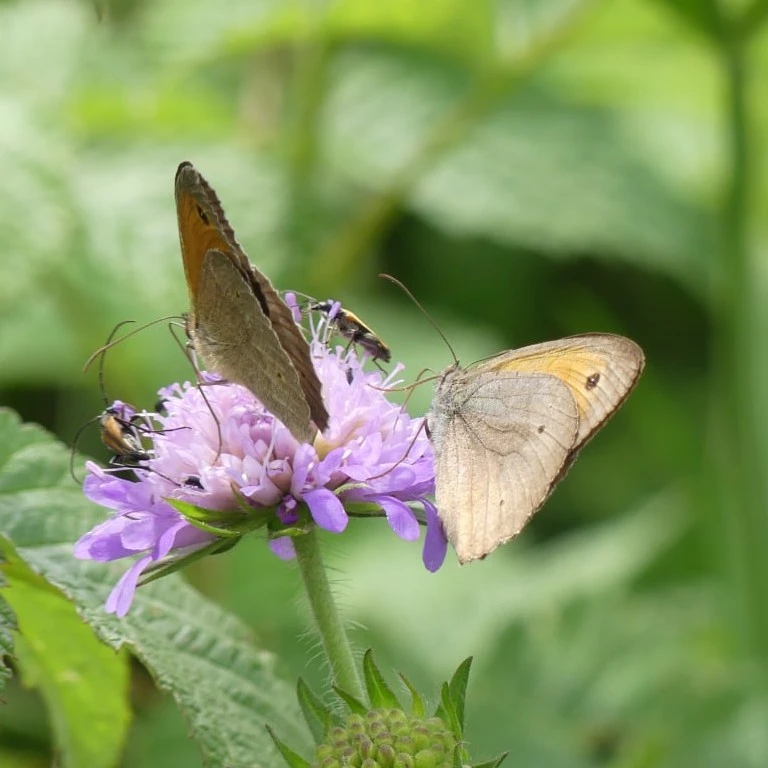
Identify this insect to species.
Maniola jurtina
